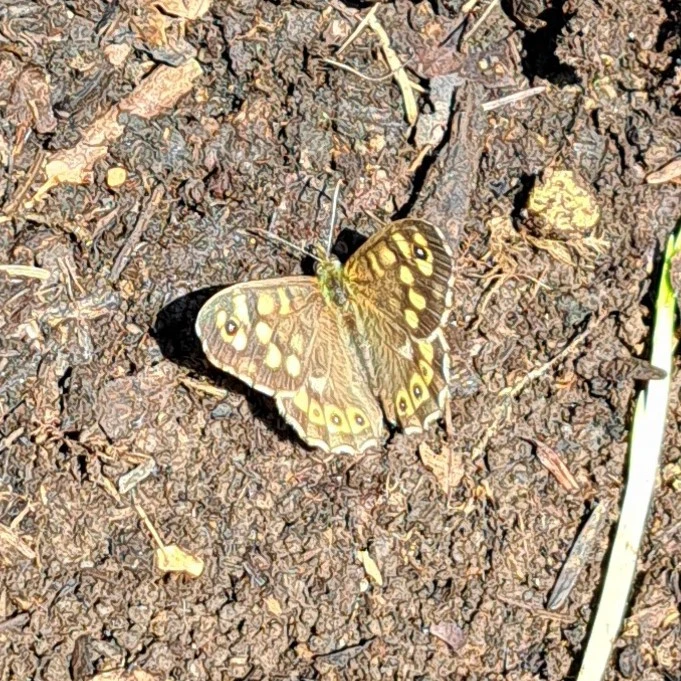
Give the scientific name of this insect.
Pararge aegeria
